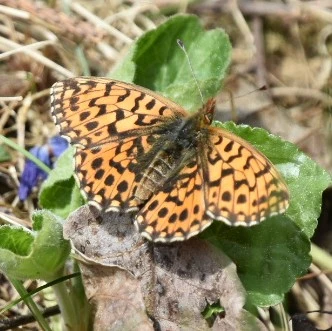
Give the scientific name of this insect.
Boloria dia
